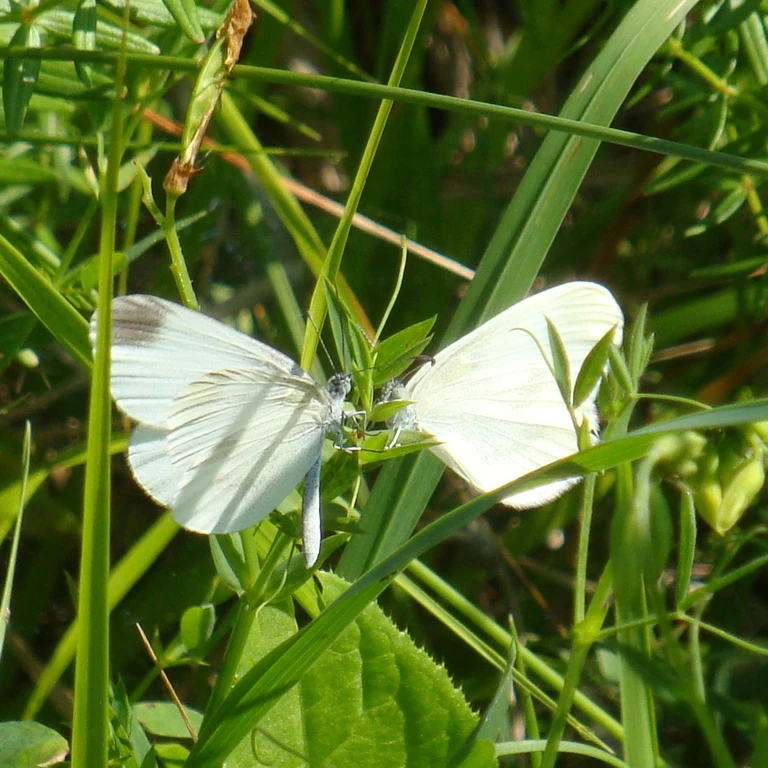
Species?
Leptidea sinapis/juvernica
